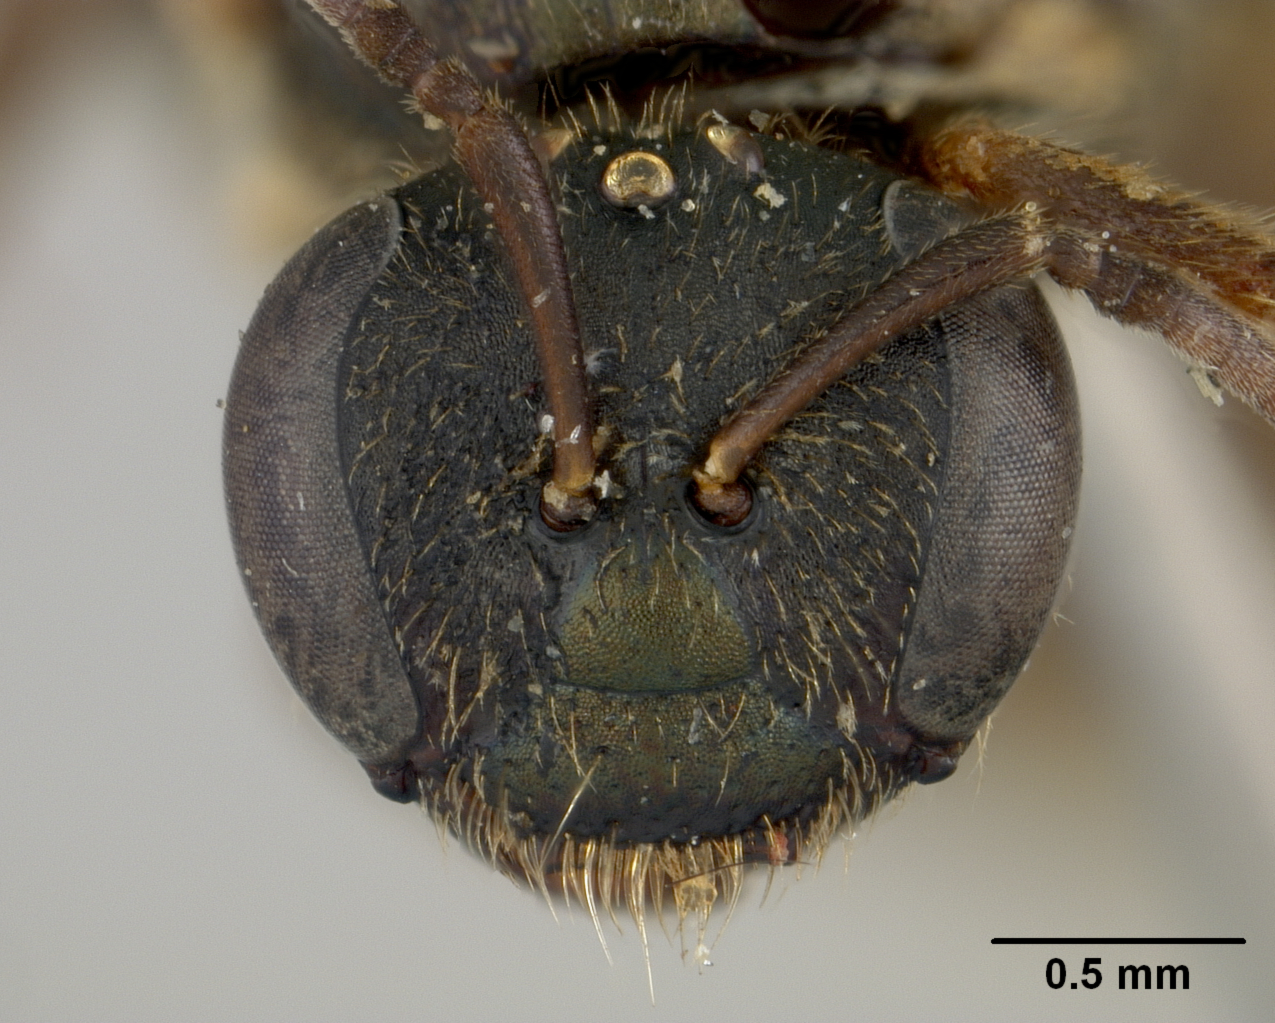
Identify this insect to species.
Homalictus krombeini
